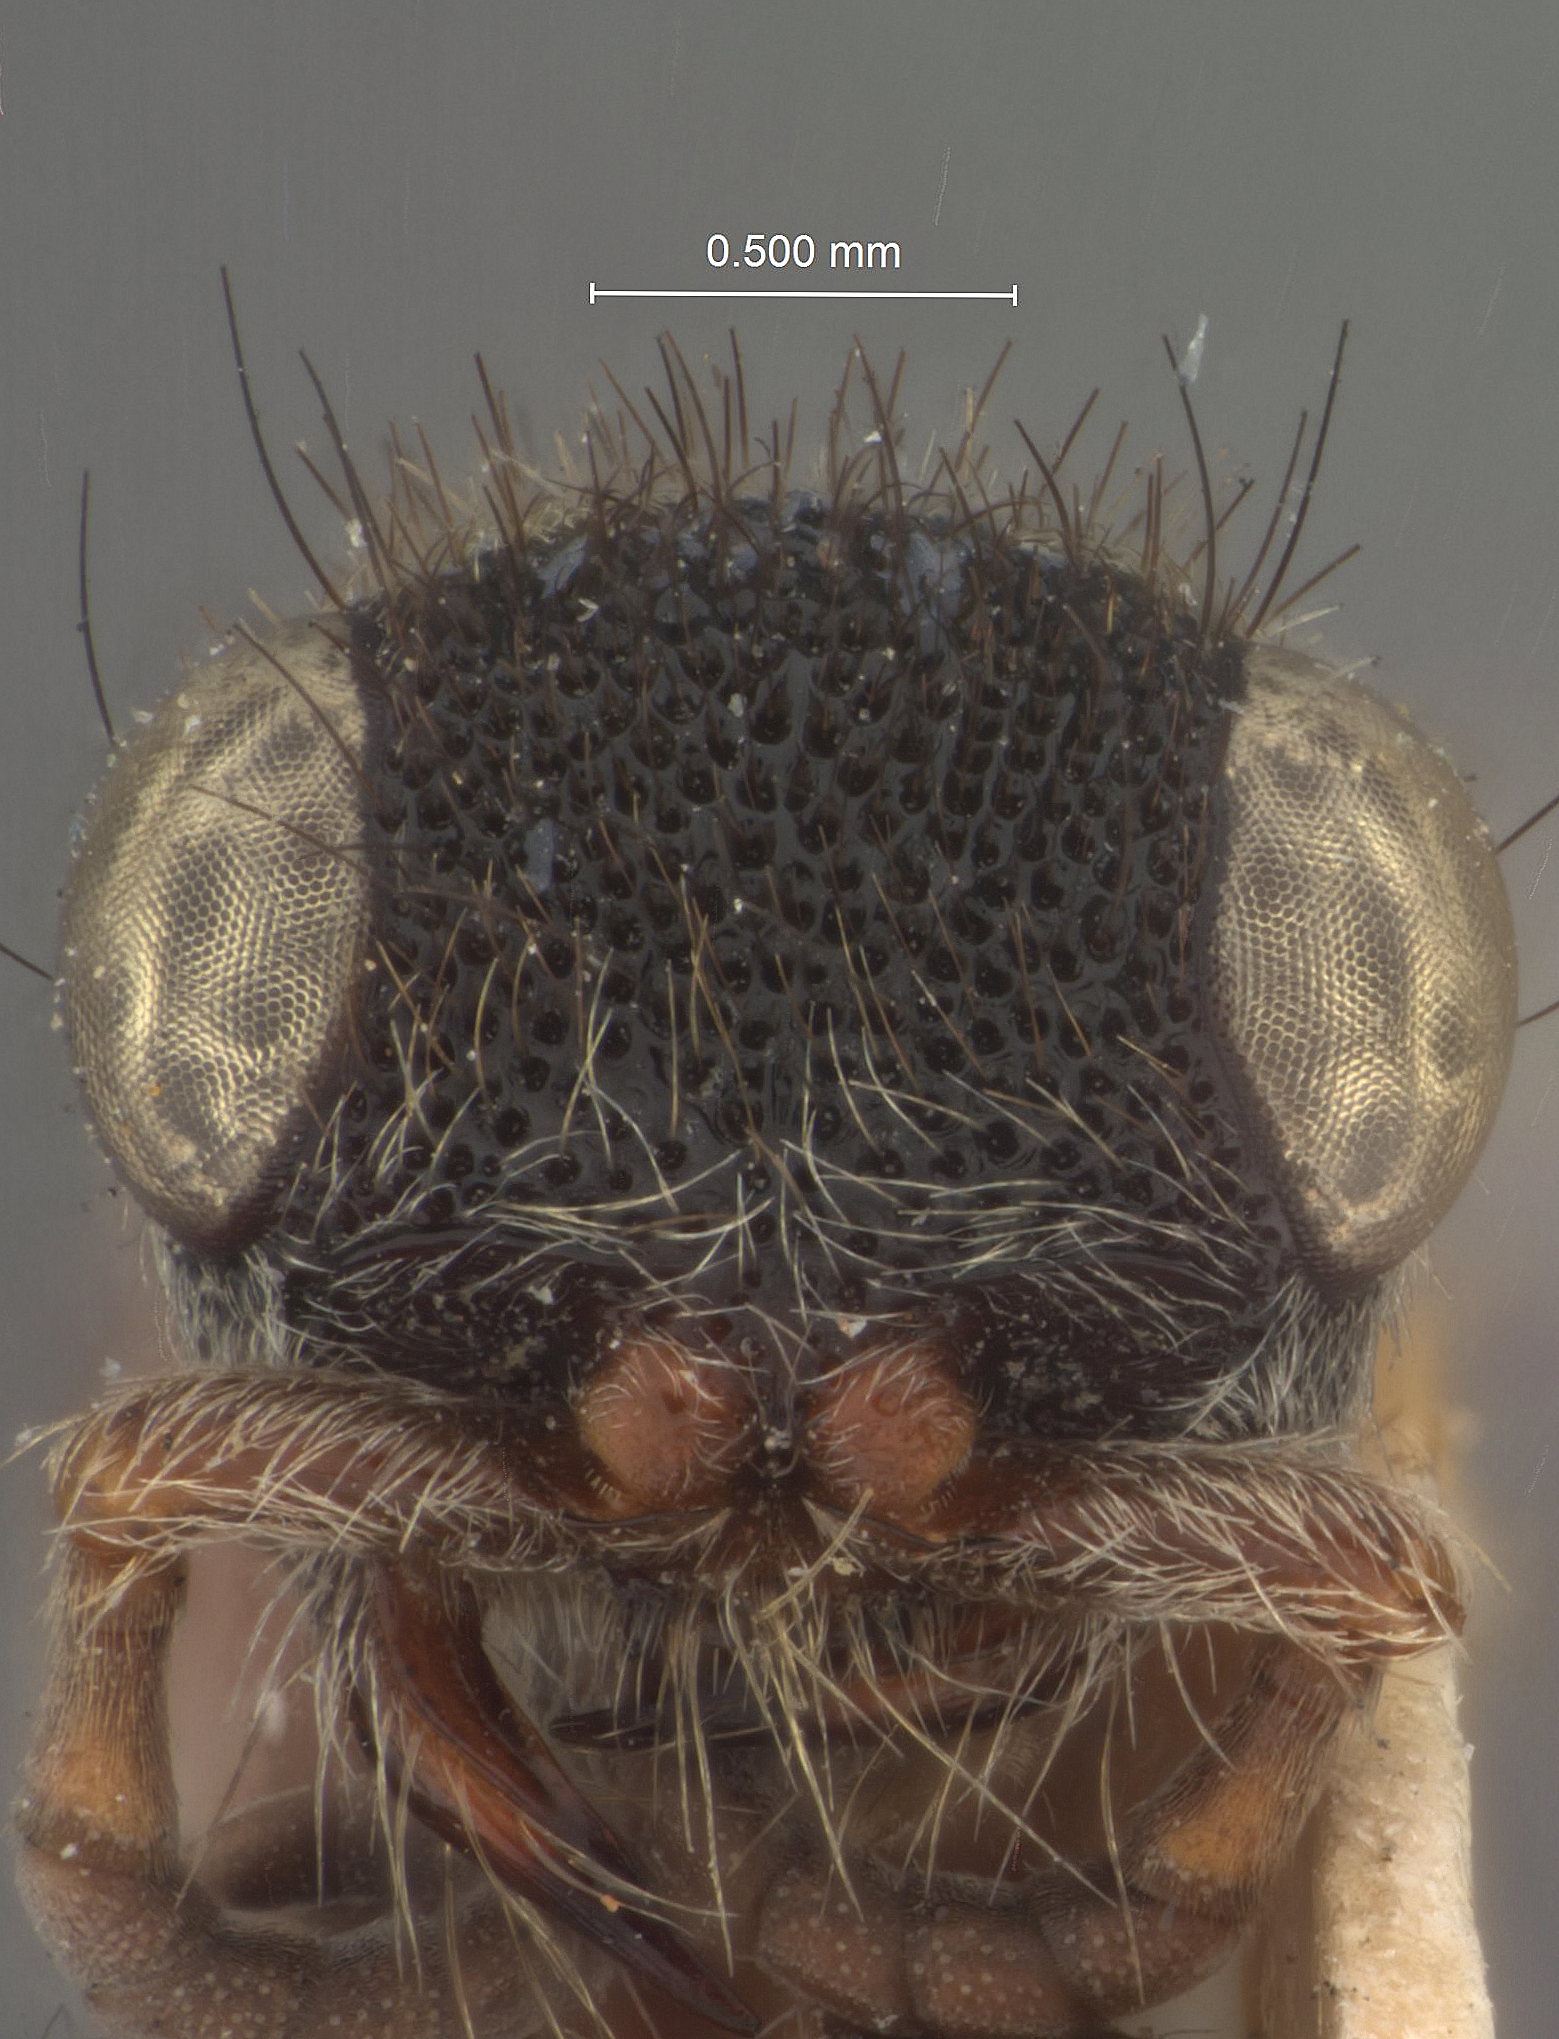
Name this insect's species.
Timulla yungasae
